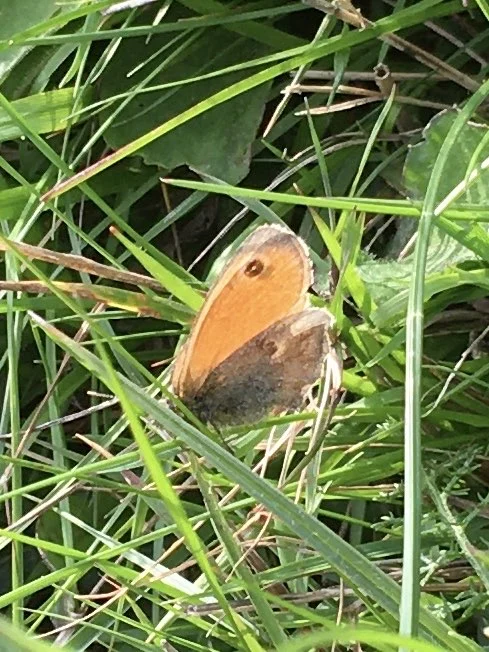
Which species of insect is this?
Coenonympha pamphilus
